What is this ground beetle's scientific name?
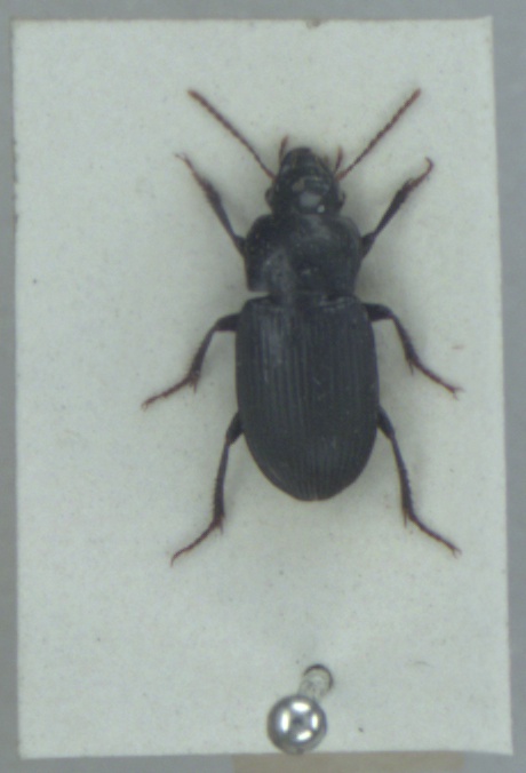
Harpalus rufipalpis
